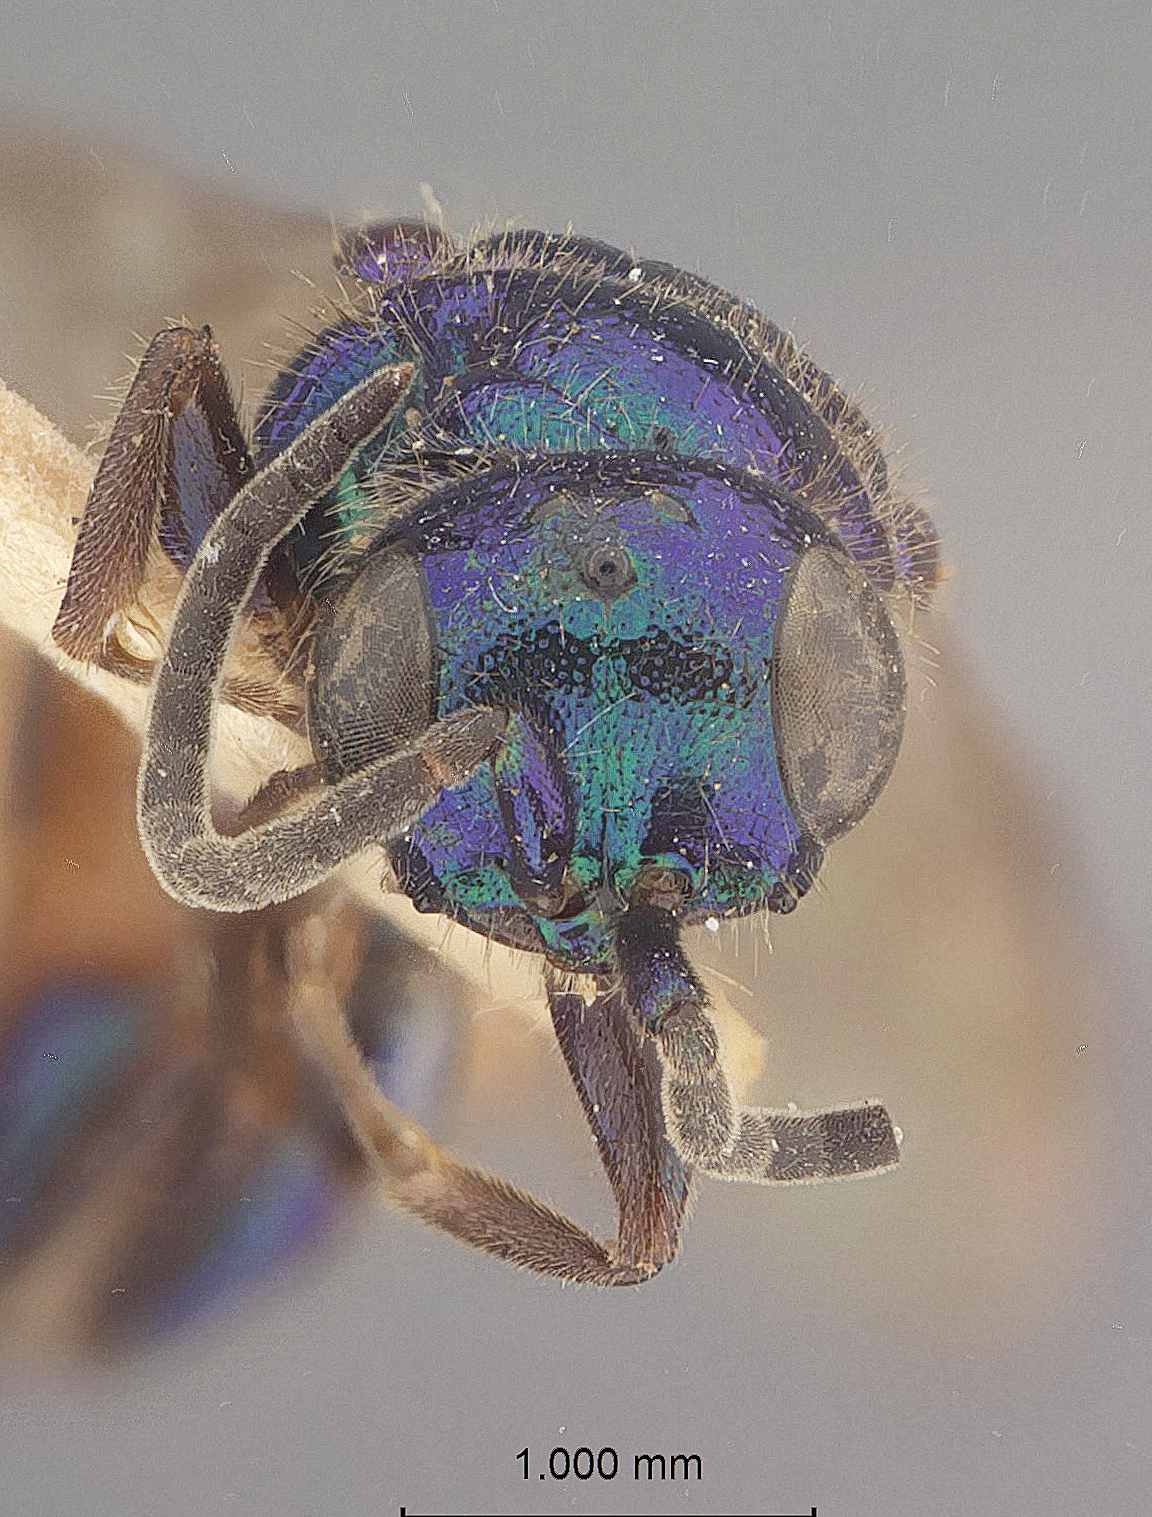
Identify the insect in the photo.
Cleptes blaisdelli
